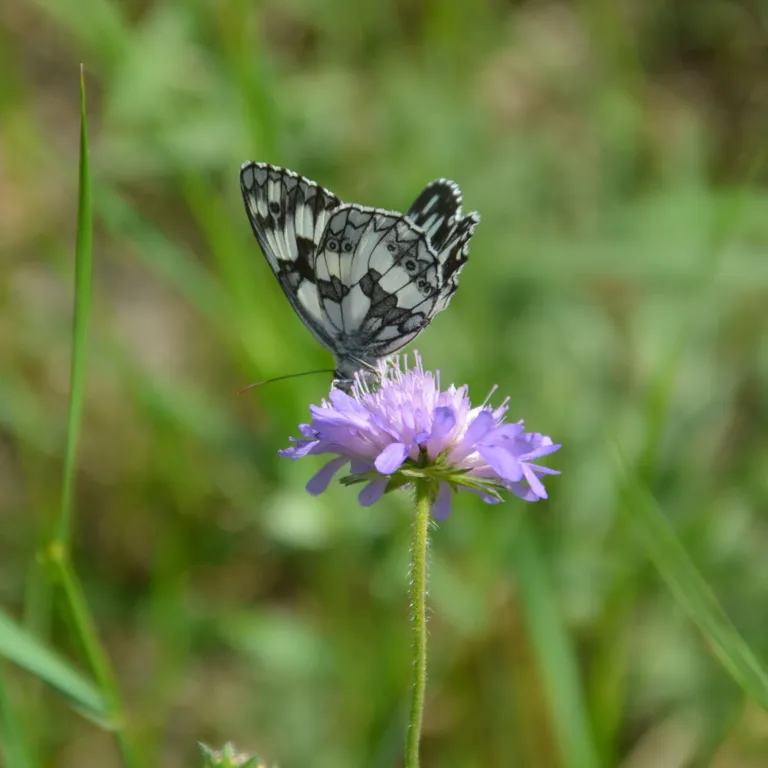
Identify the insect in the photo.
Melanargia galathea
